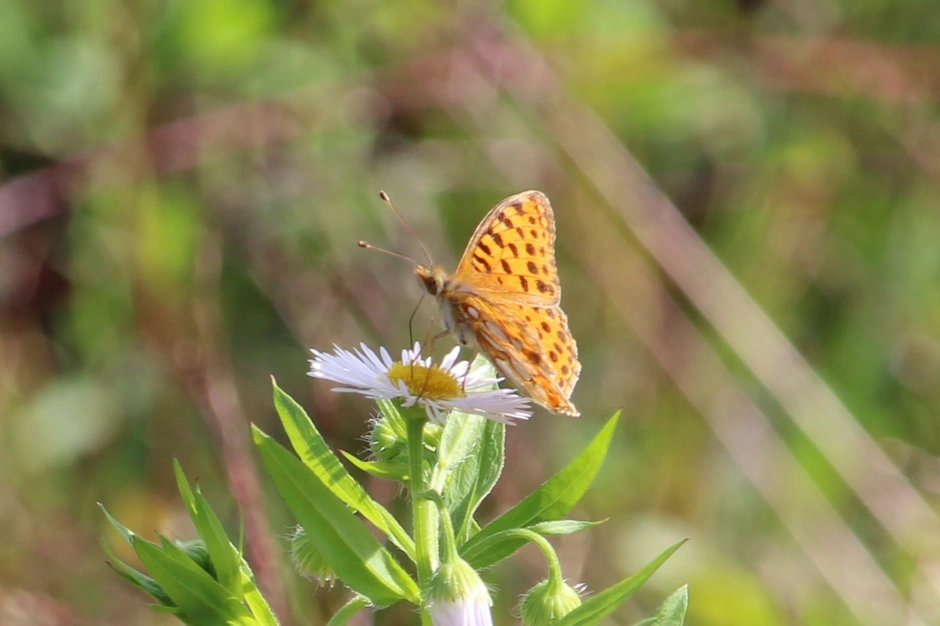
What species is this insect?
Issoria lathonia
